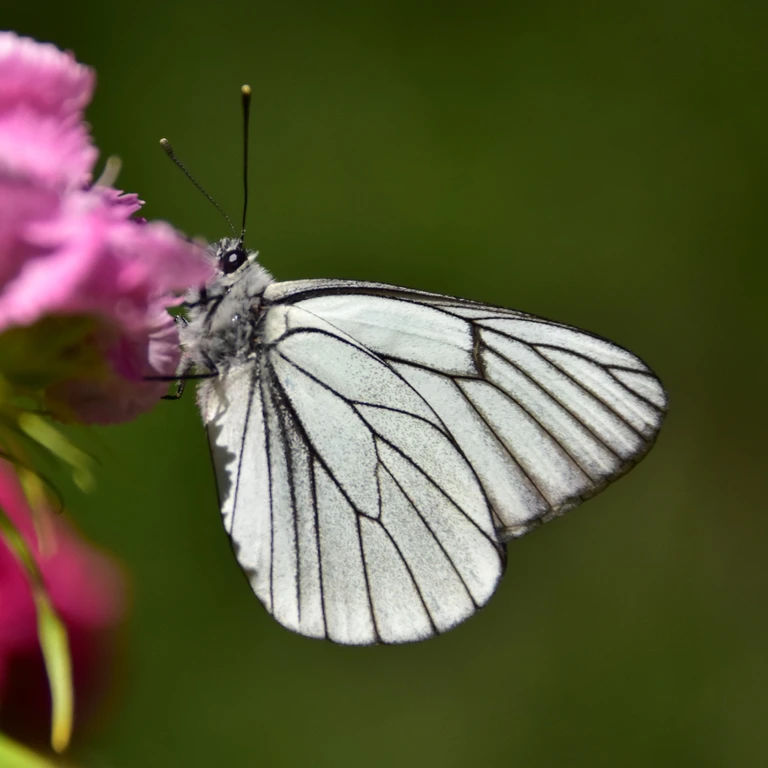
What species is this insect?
Aporia crataegi
